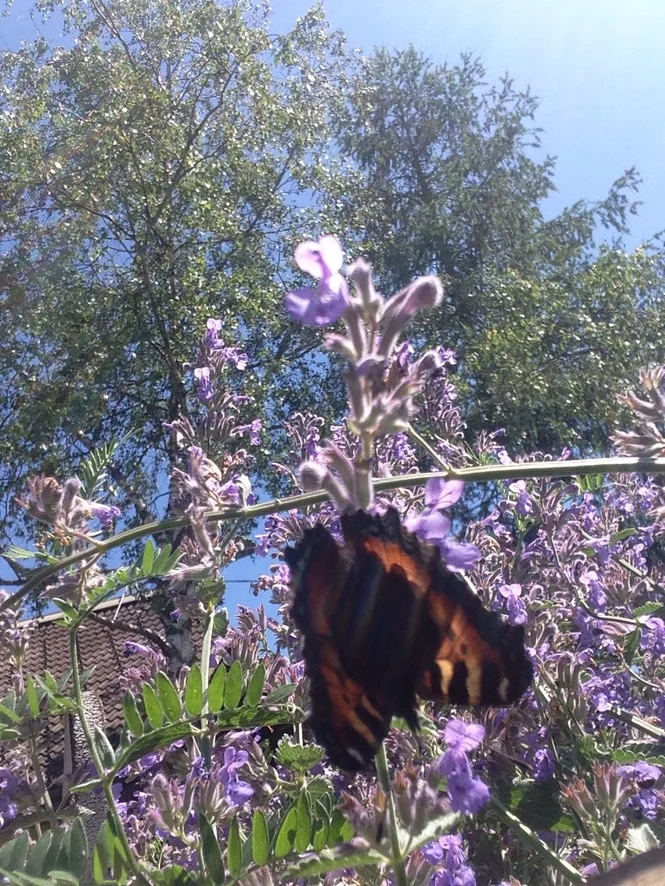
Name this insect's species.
Aglais urticae
